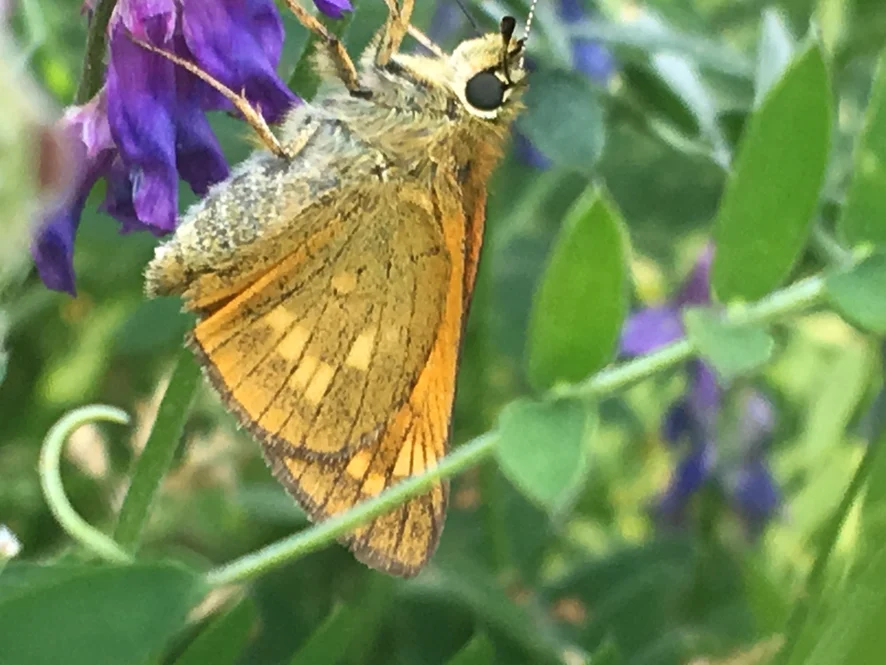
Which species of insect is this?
Ochlodes sylvanus (also Ochlodes venata)
